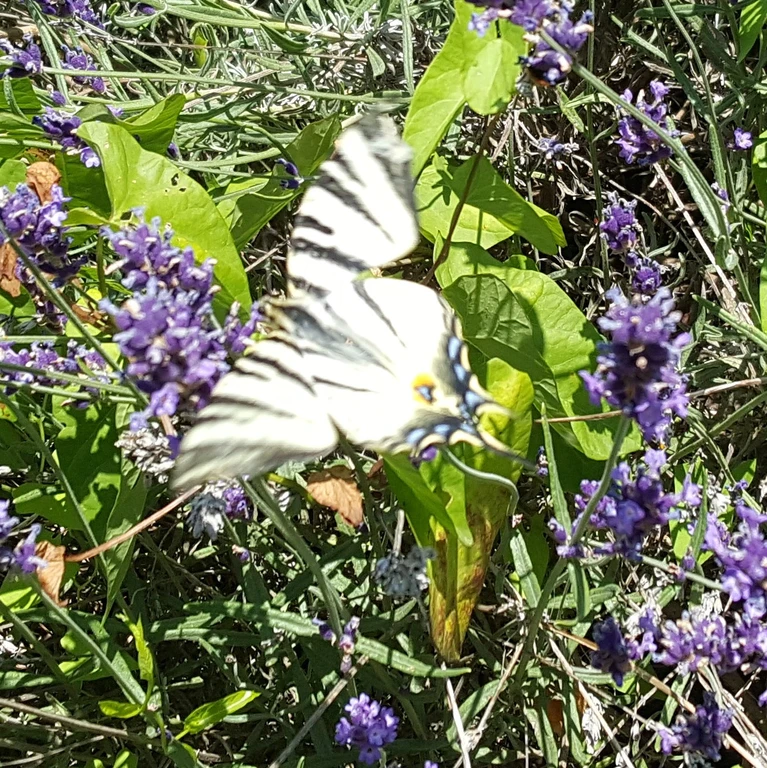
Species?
Iphiclides podalirius
